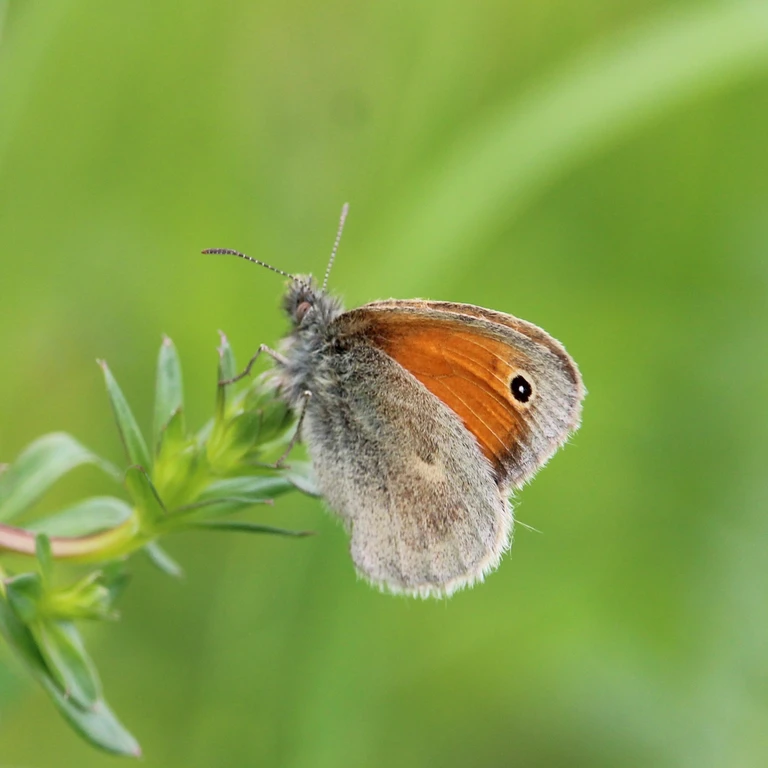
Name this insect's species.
Coenonympha pamphilus
